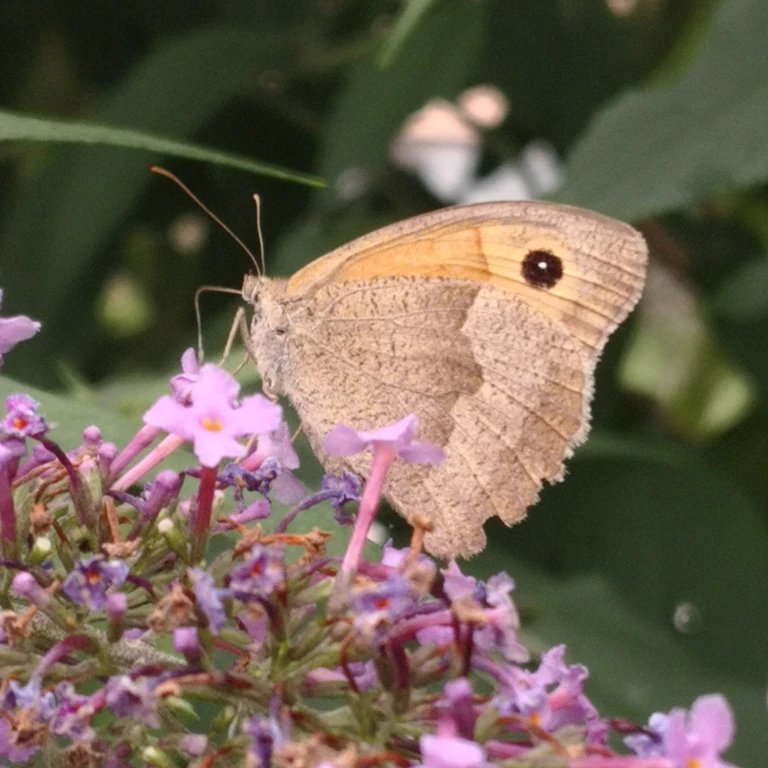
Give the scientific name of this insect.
Maniola jurtina
